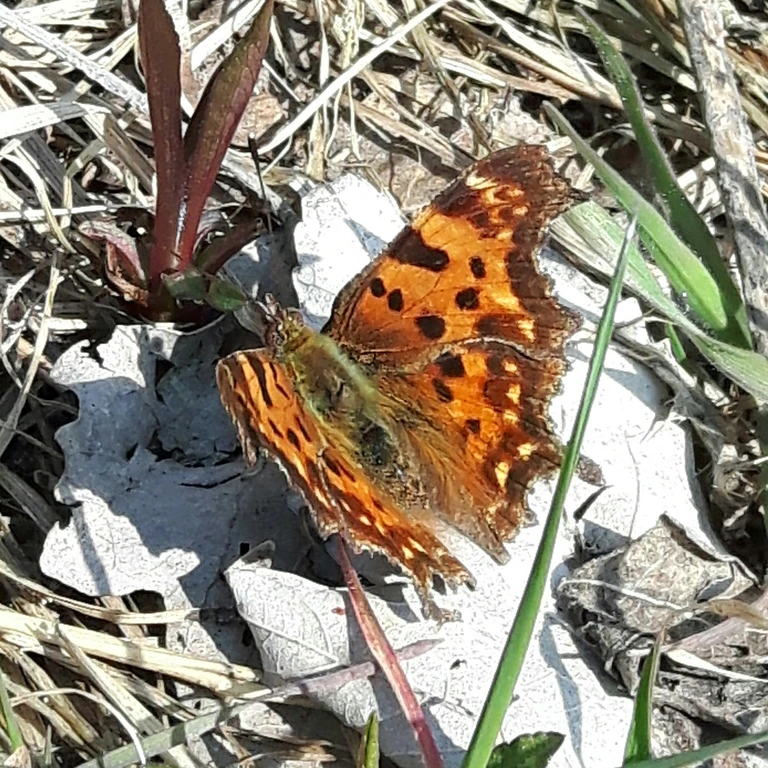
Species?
Polygonia c-album
